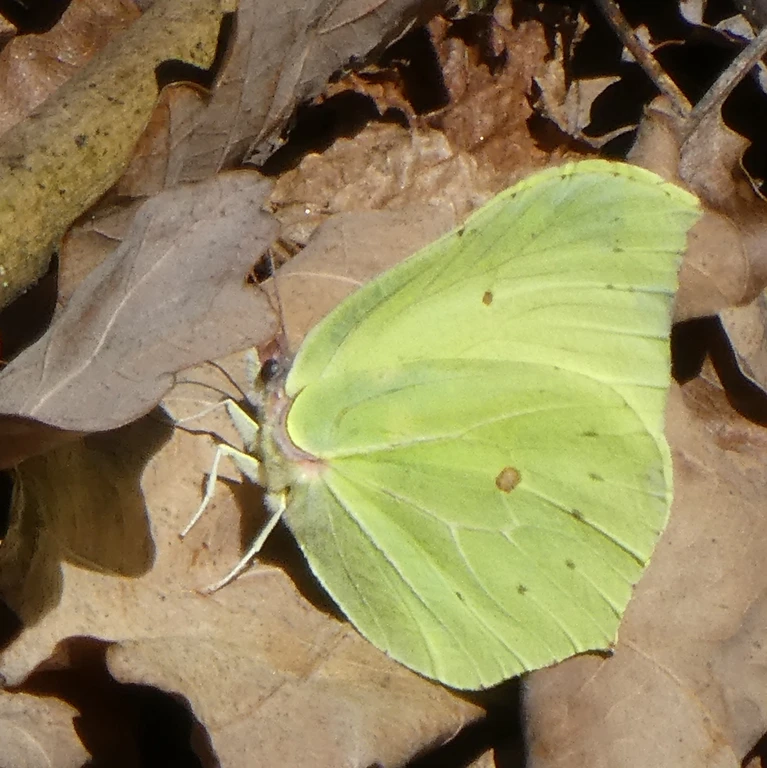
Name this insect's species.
Gonepteryx rhamni
